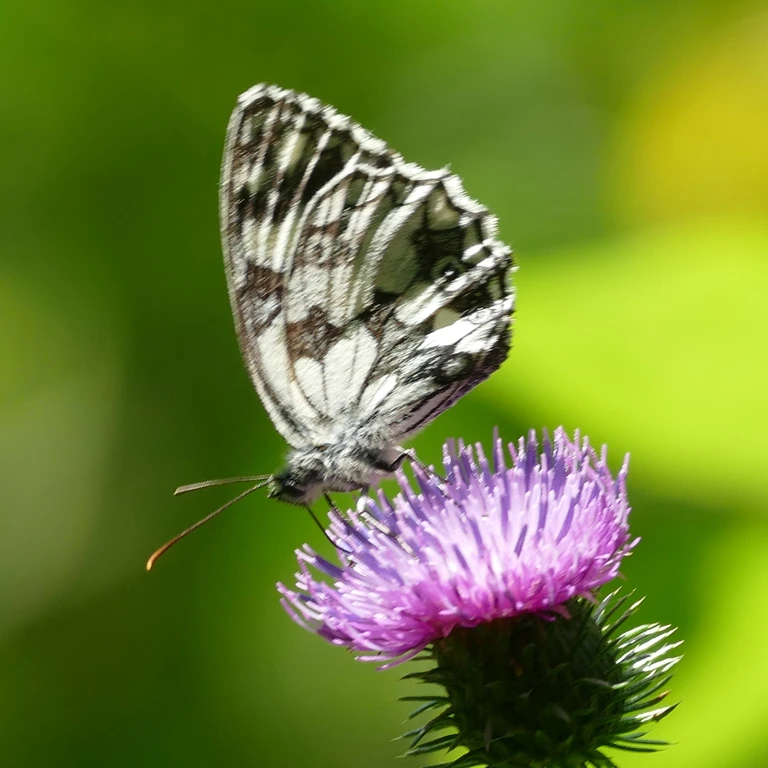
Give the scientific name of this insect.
Melanargia galathea
